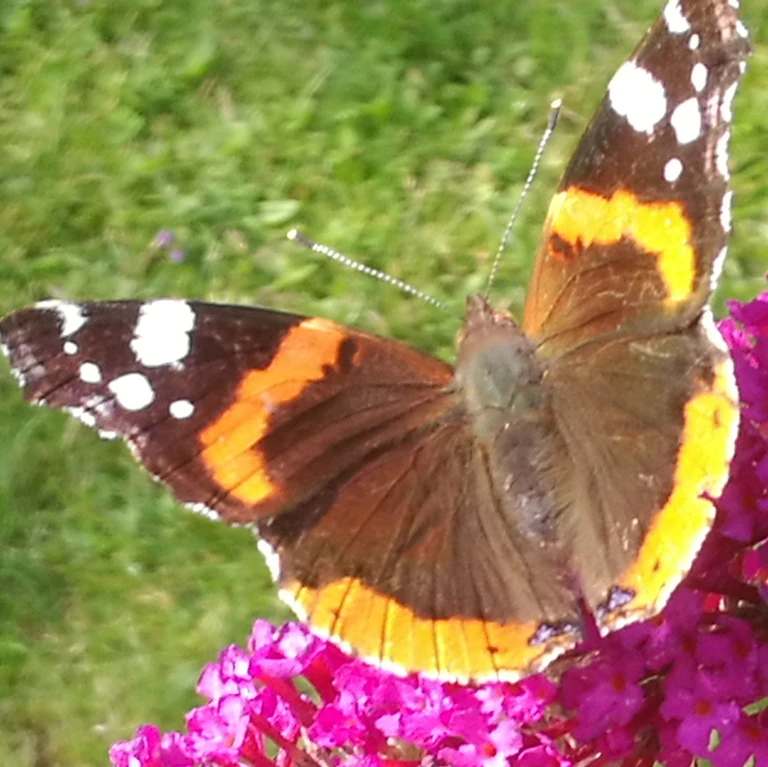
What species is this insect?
Vanessa atalanta
